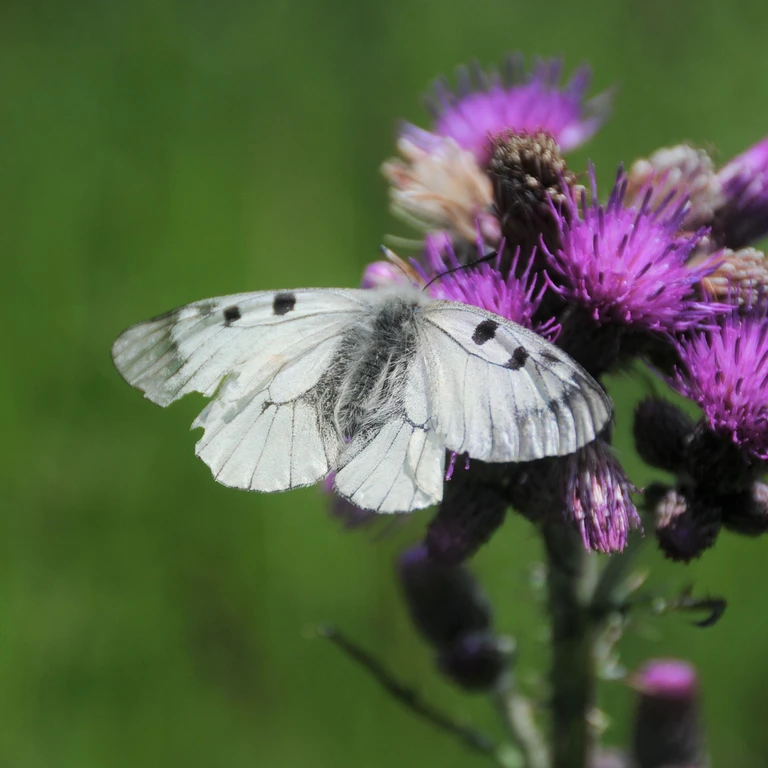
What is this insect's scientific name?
Parnassius mnemosyne
